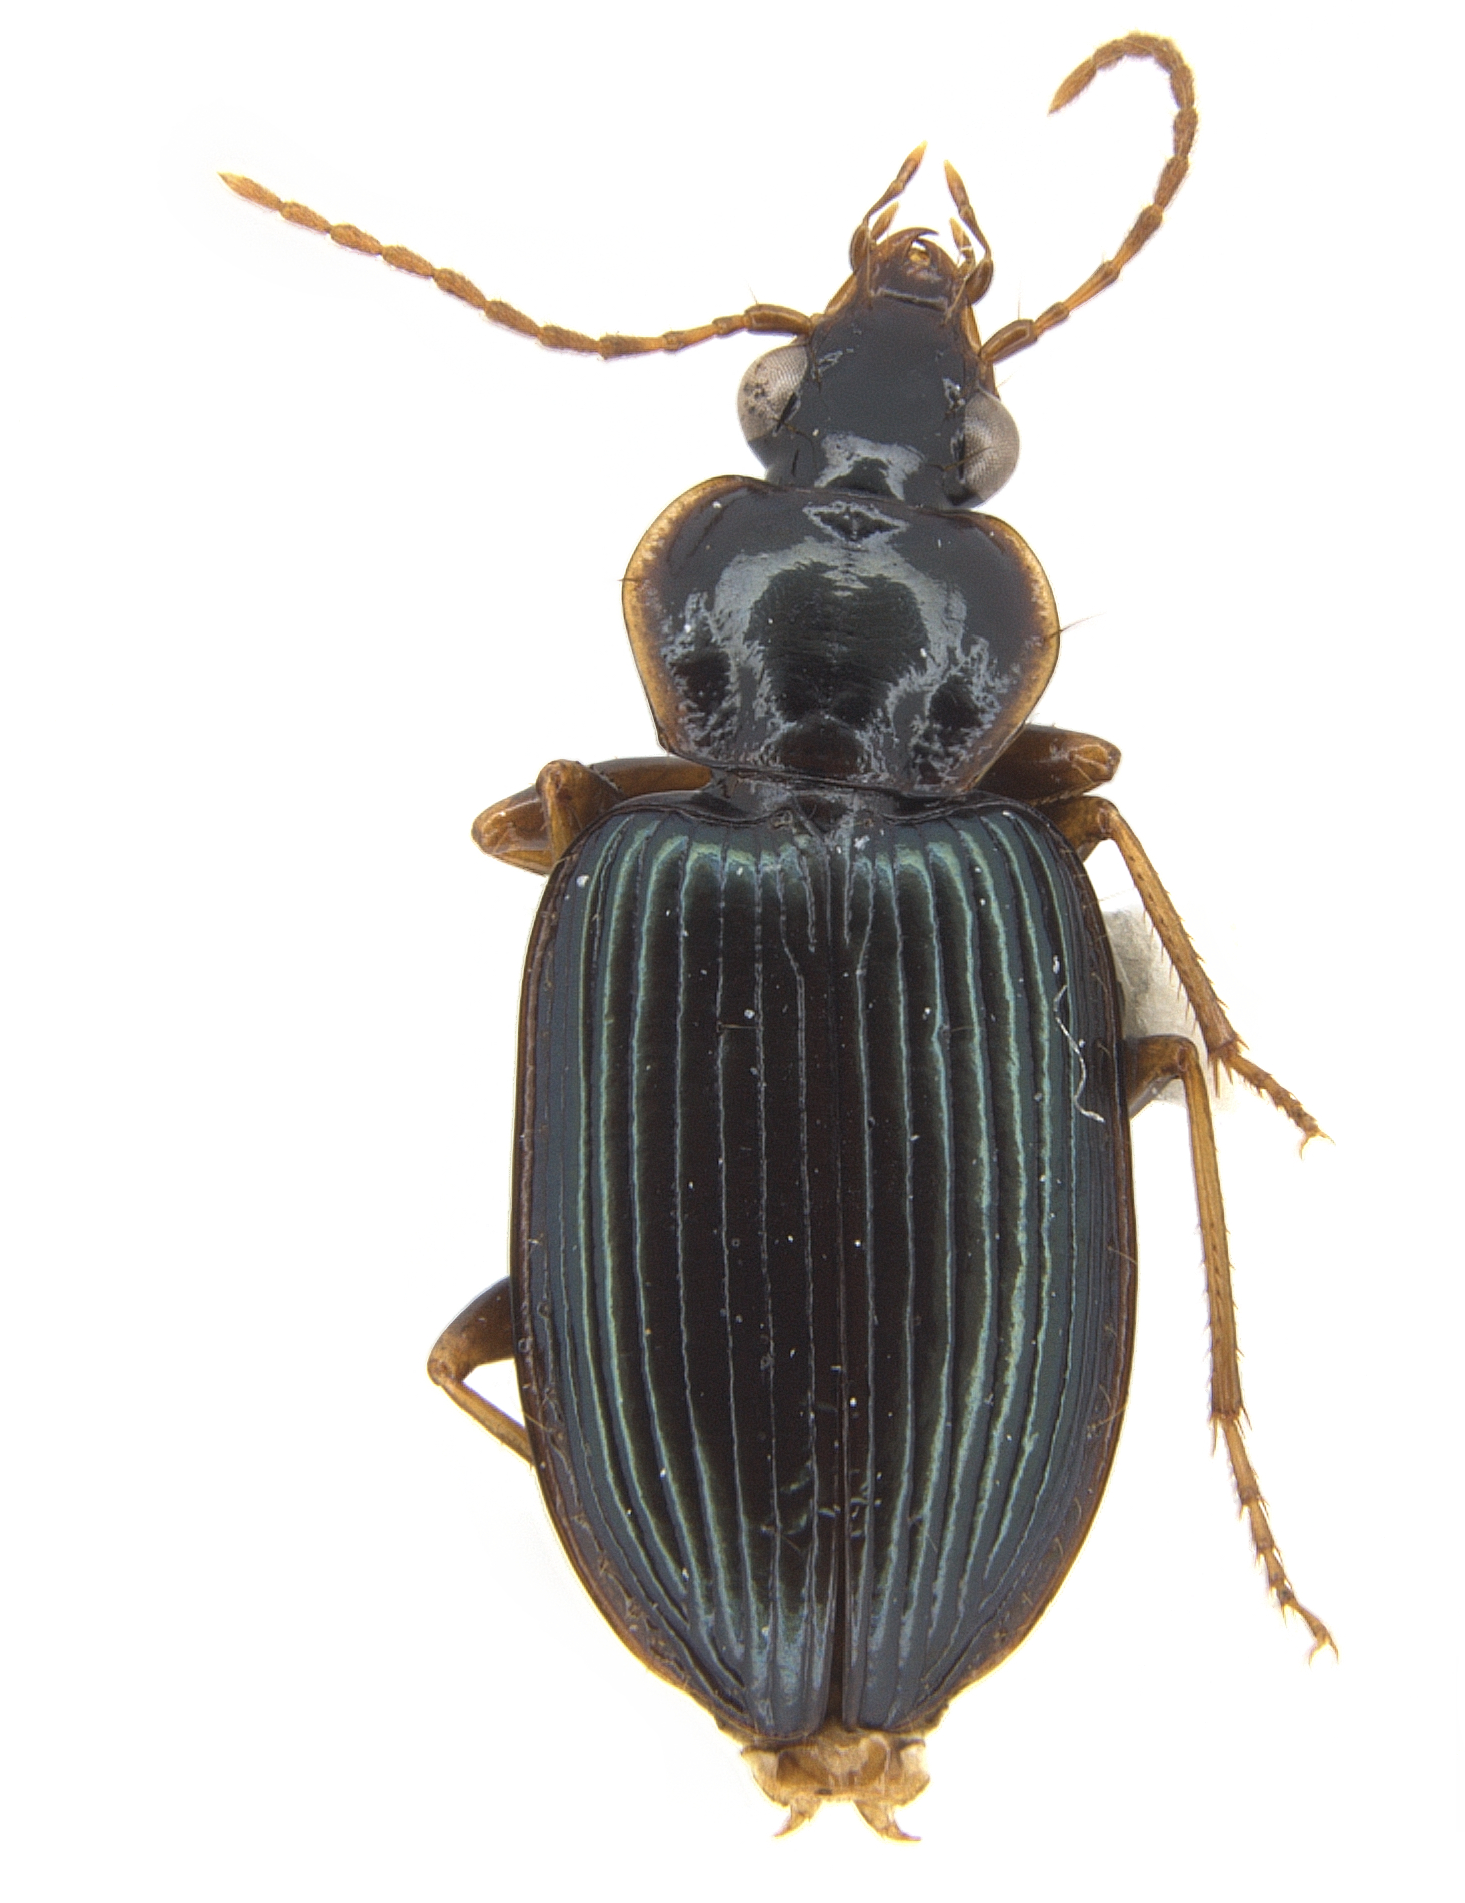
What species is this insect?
Platynus degallieri
